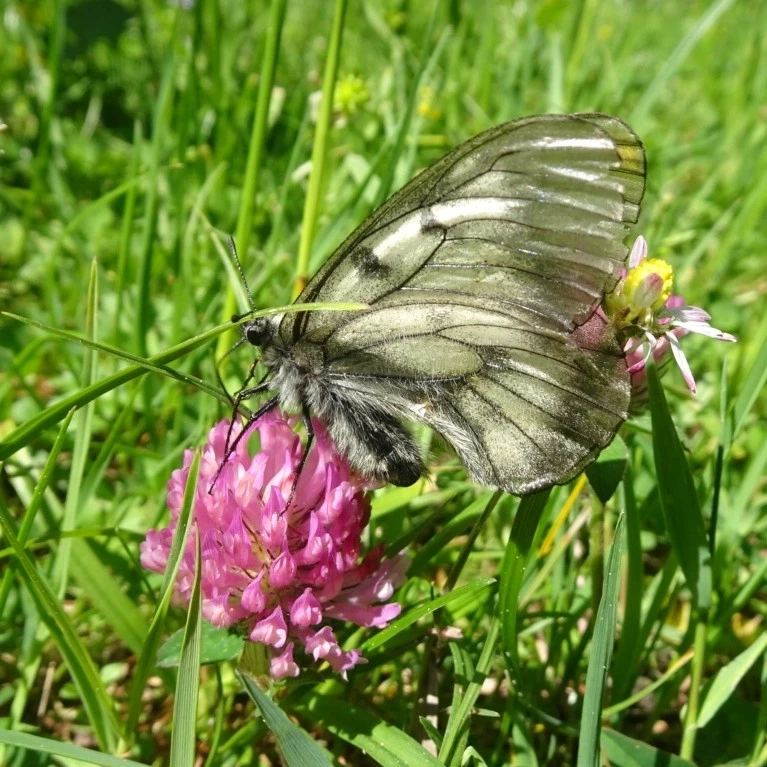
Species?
Parnassius mnemosyne
